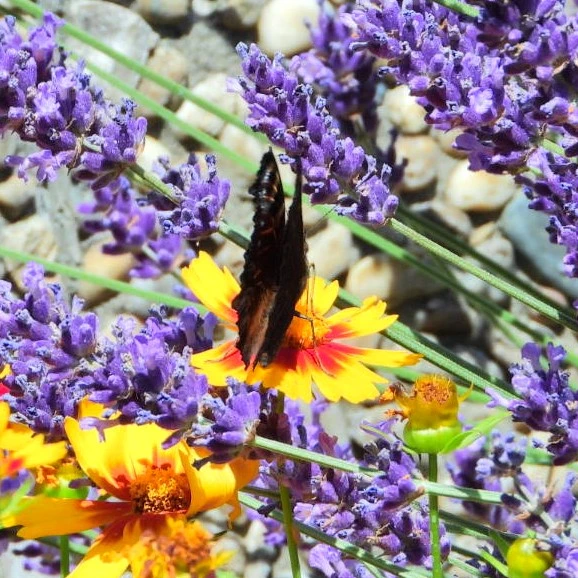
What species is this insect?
Aglais io
